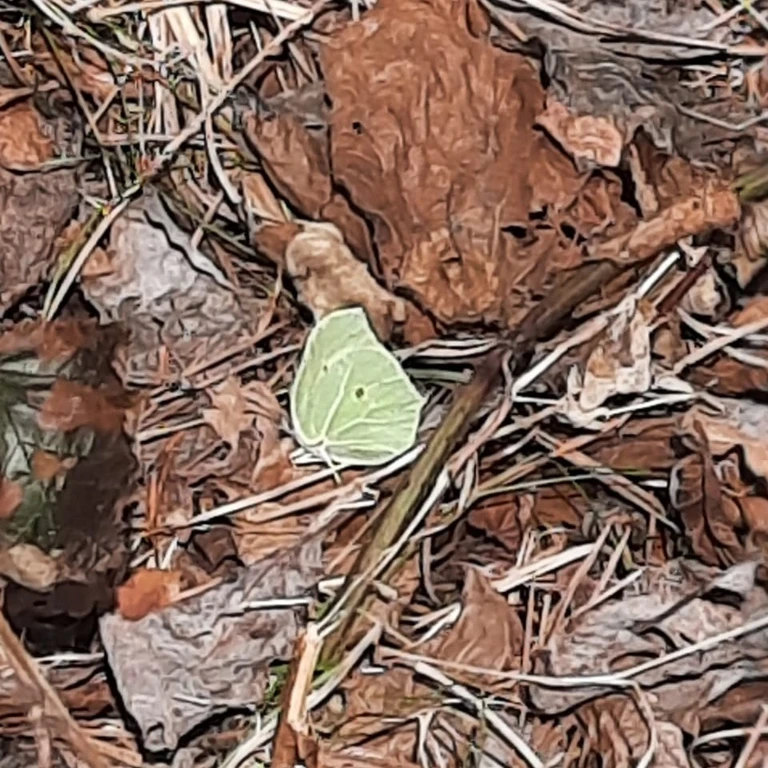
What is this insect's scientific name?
Gonepteryx rhamni
